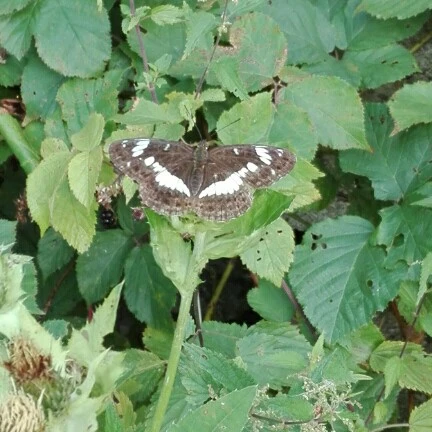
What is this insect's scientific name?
Limenitis camilla (also Ladoga camilla)
